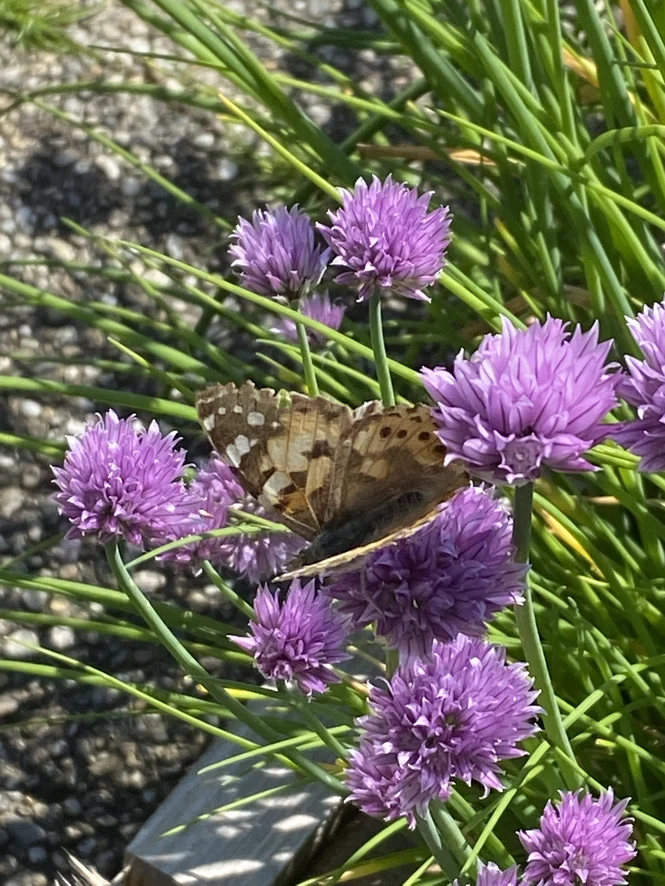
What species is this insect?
Vanessa cardui
